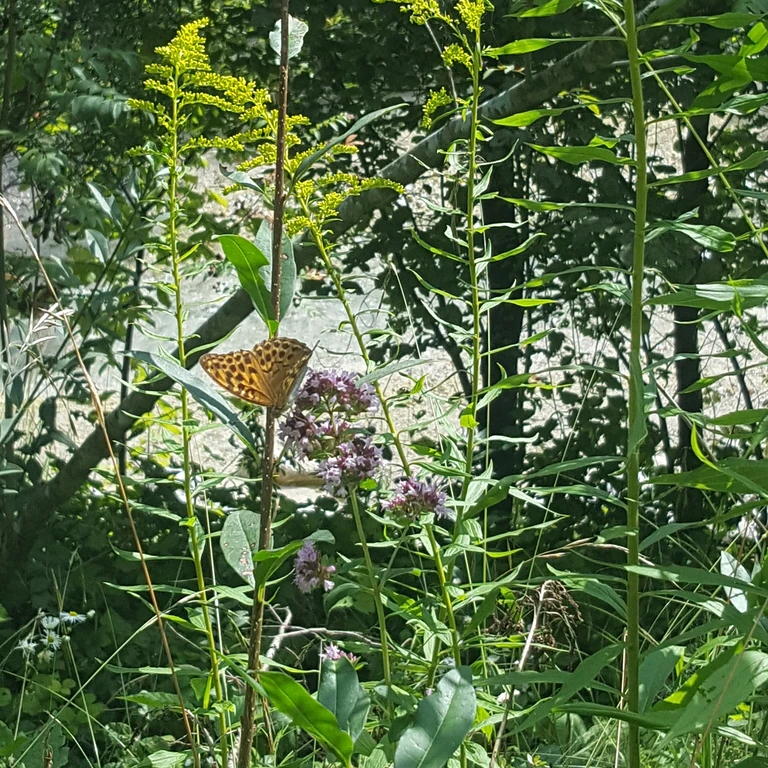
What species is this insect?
Argynnis paphia
